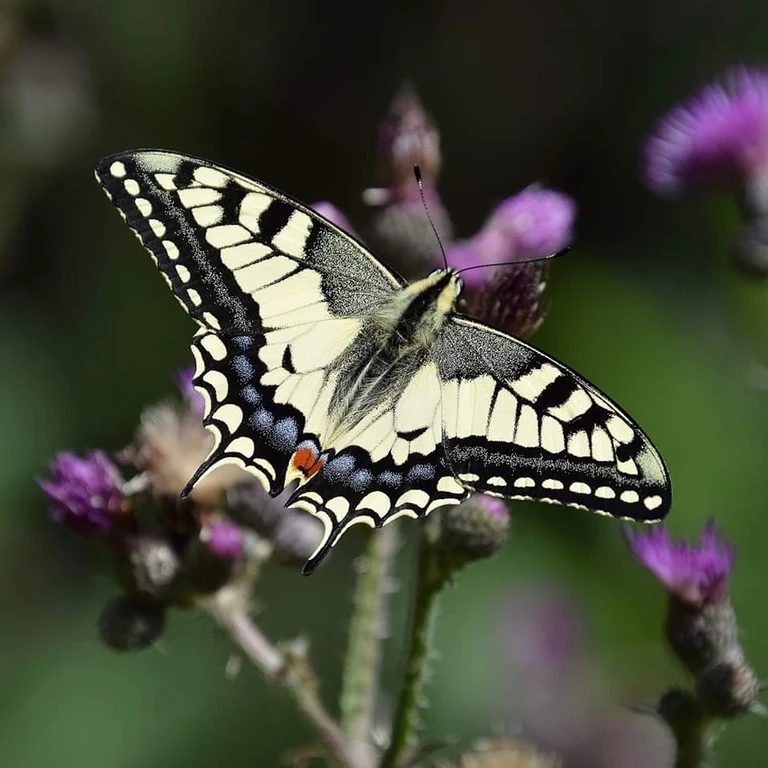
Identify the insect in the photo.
Papilio machaon
